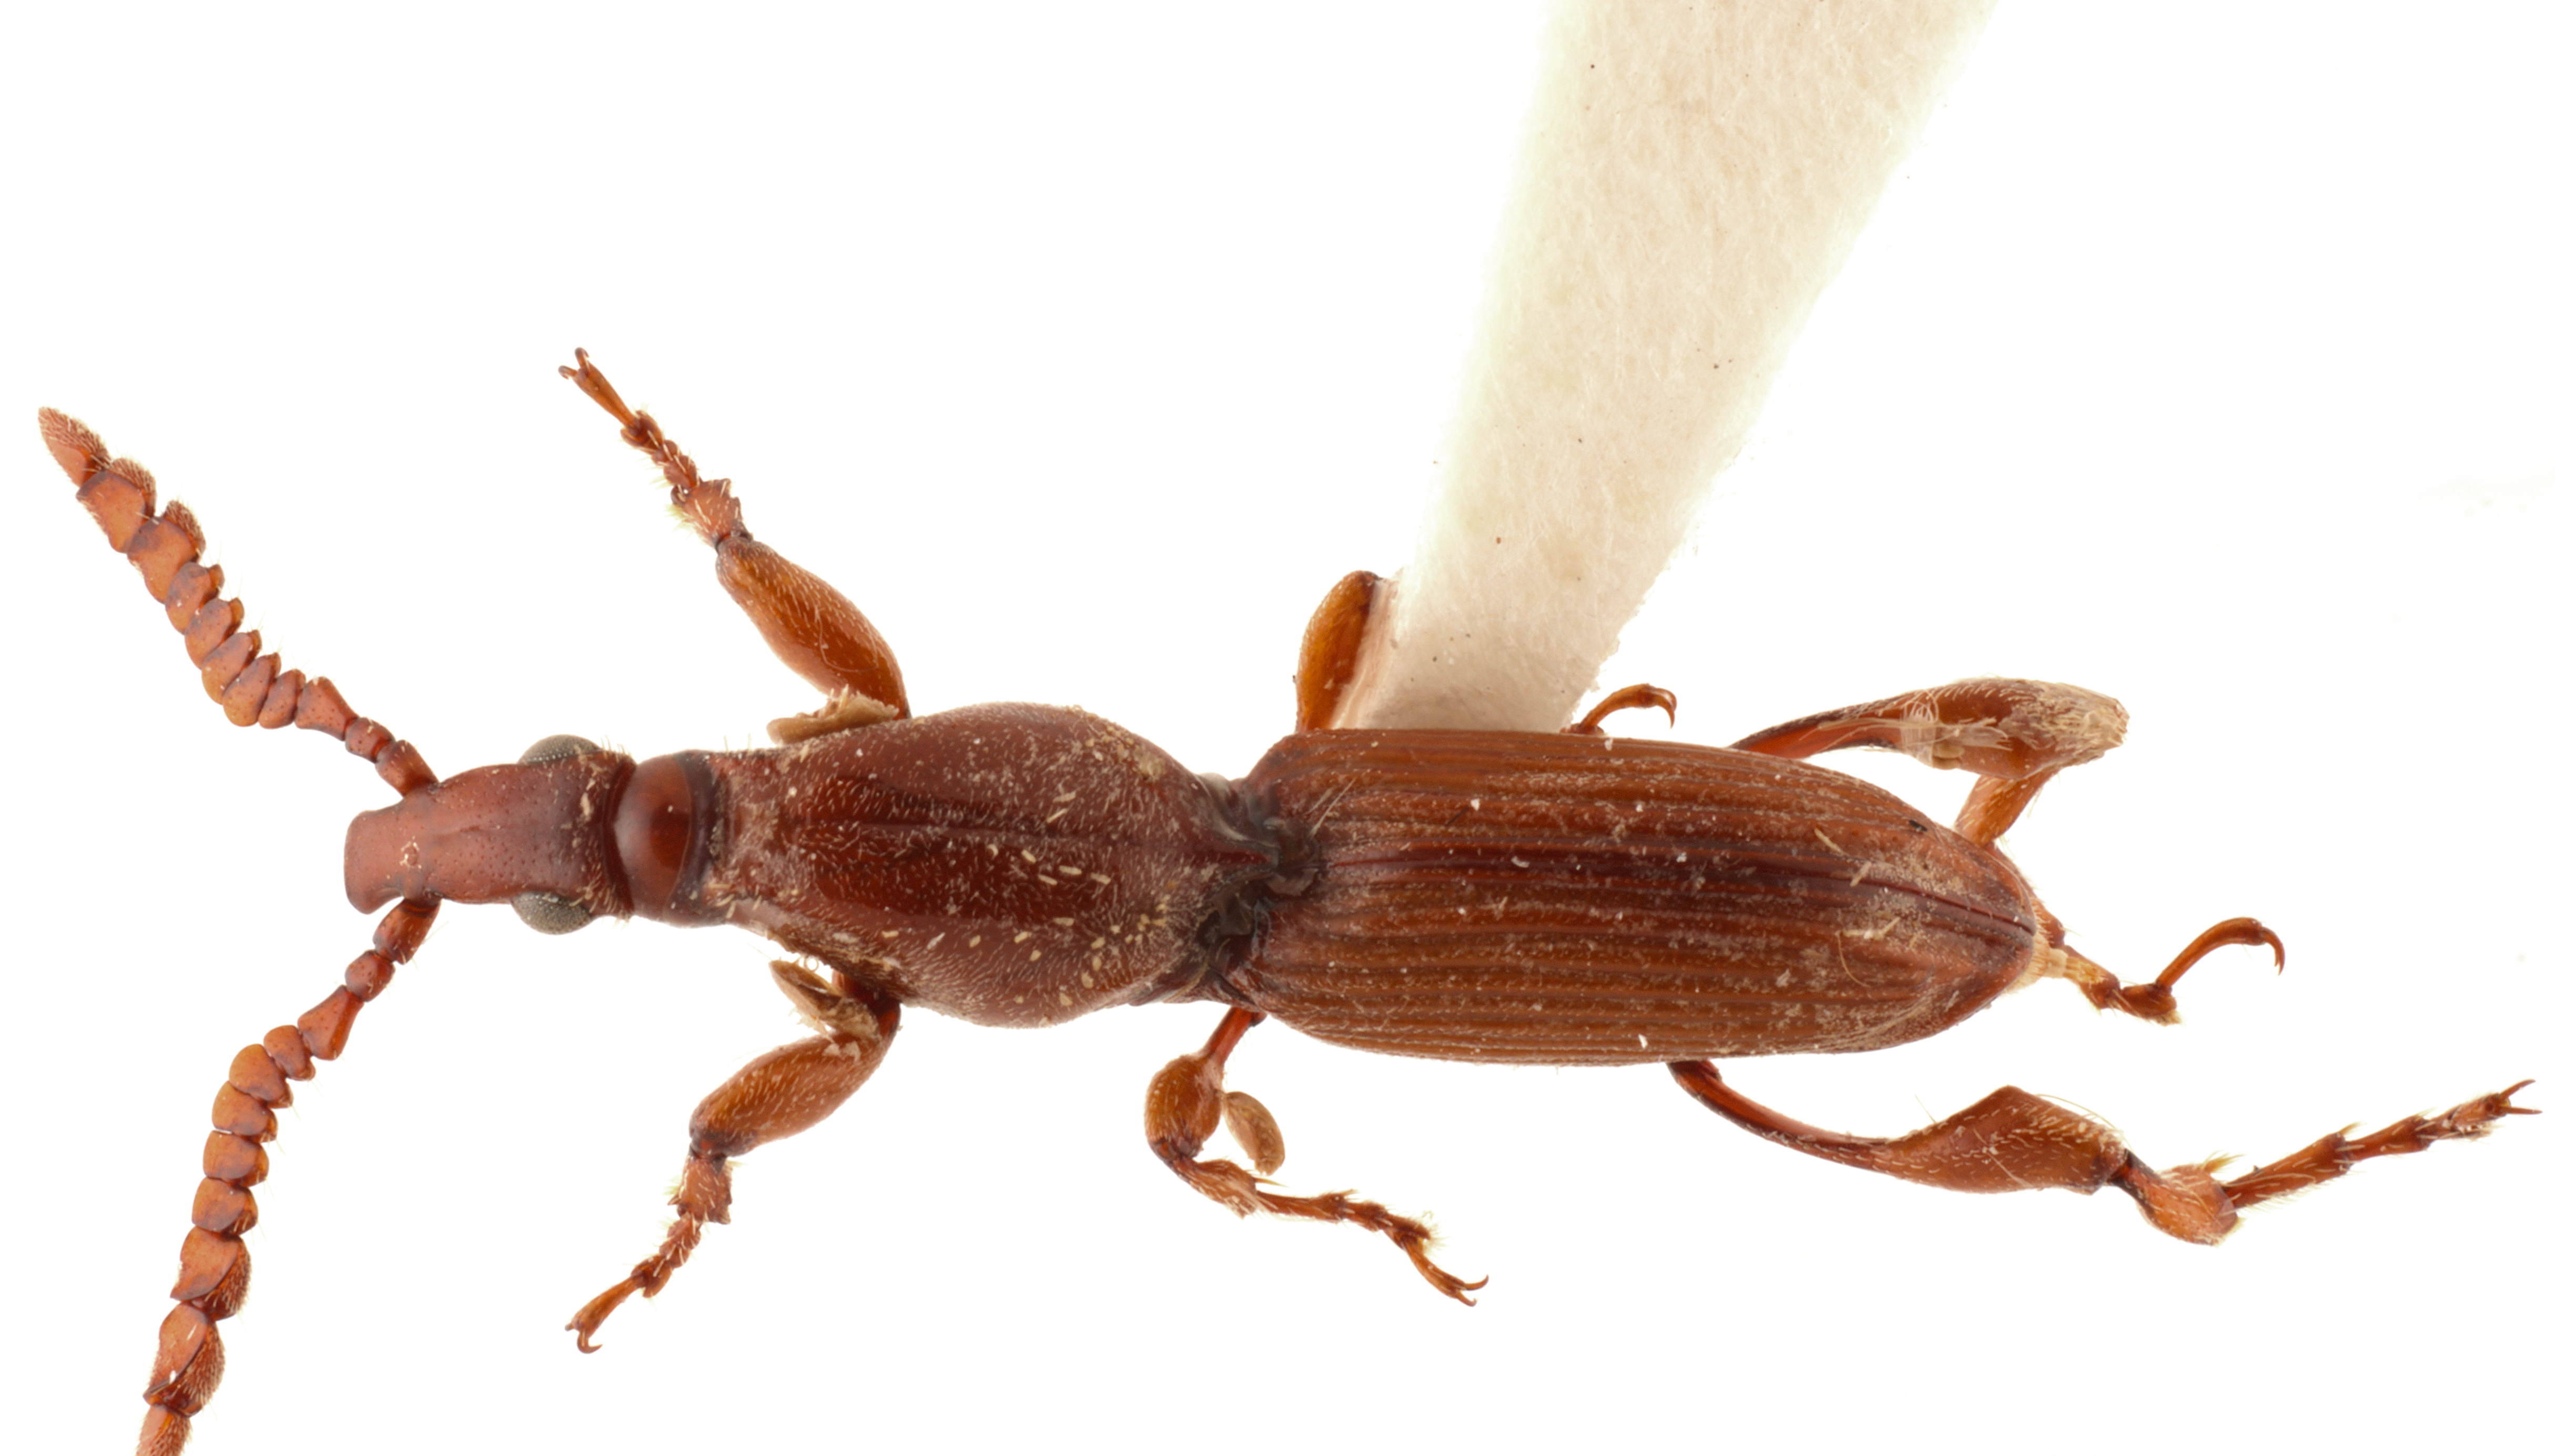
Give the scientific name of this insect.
Allagogus brunneus
